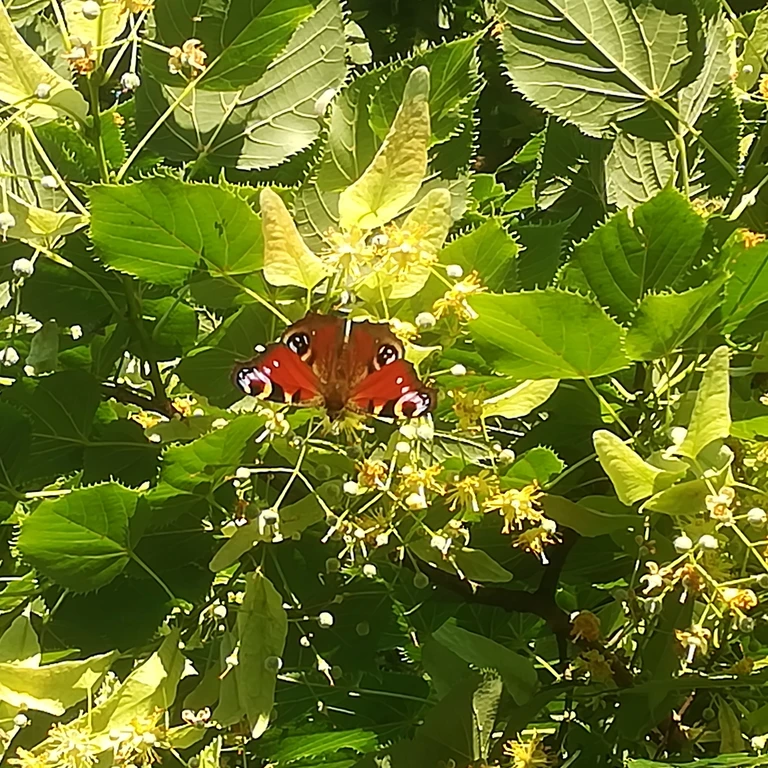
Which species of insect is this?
Aglais io
